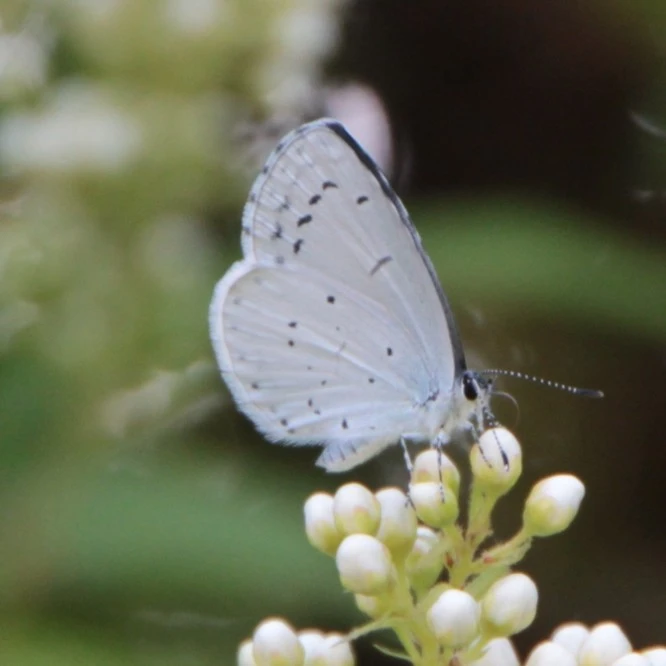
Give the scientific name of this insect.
Celastrina argiolus
